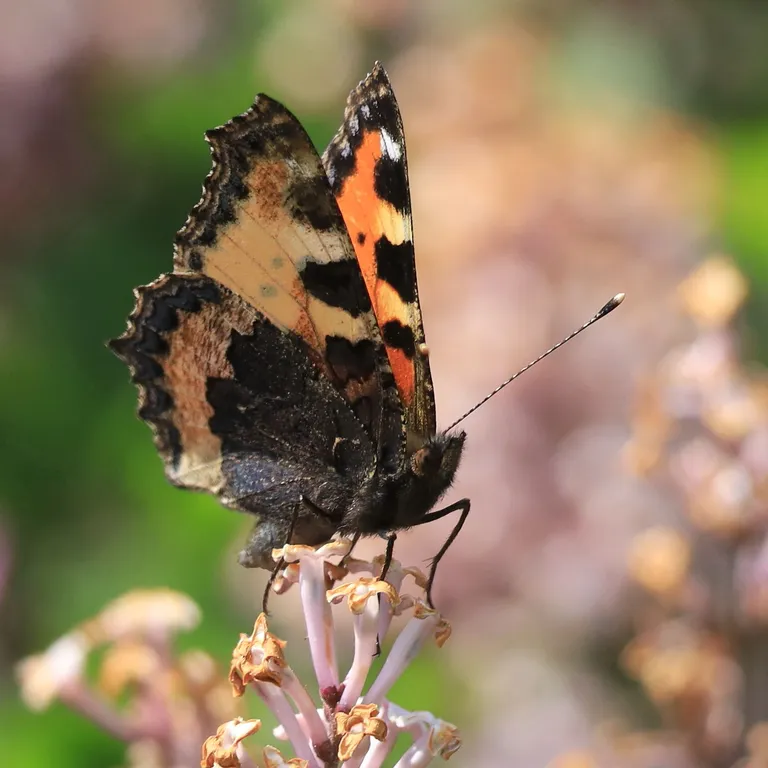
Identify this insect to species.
Aglais urticae
